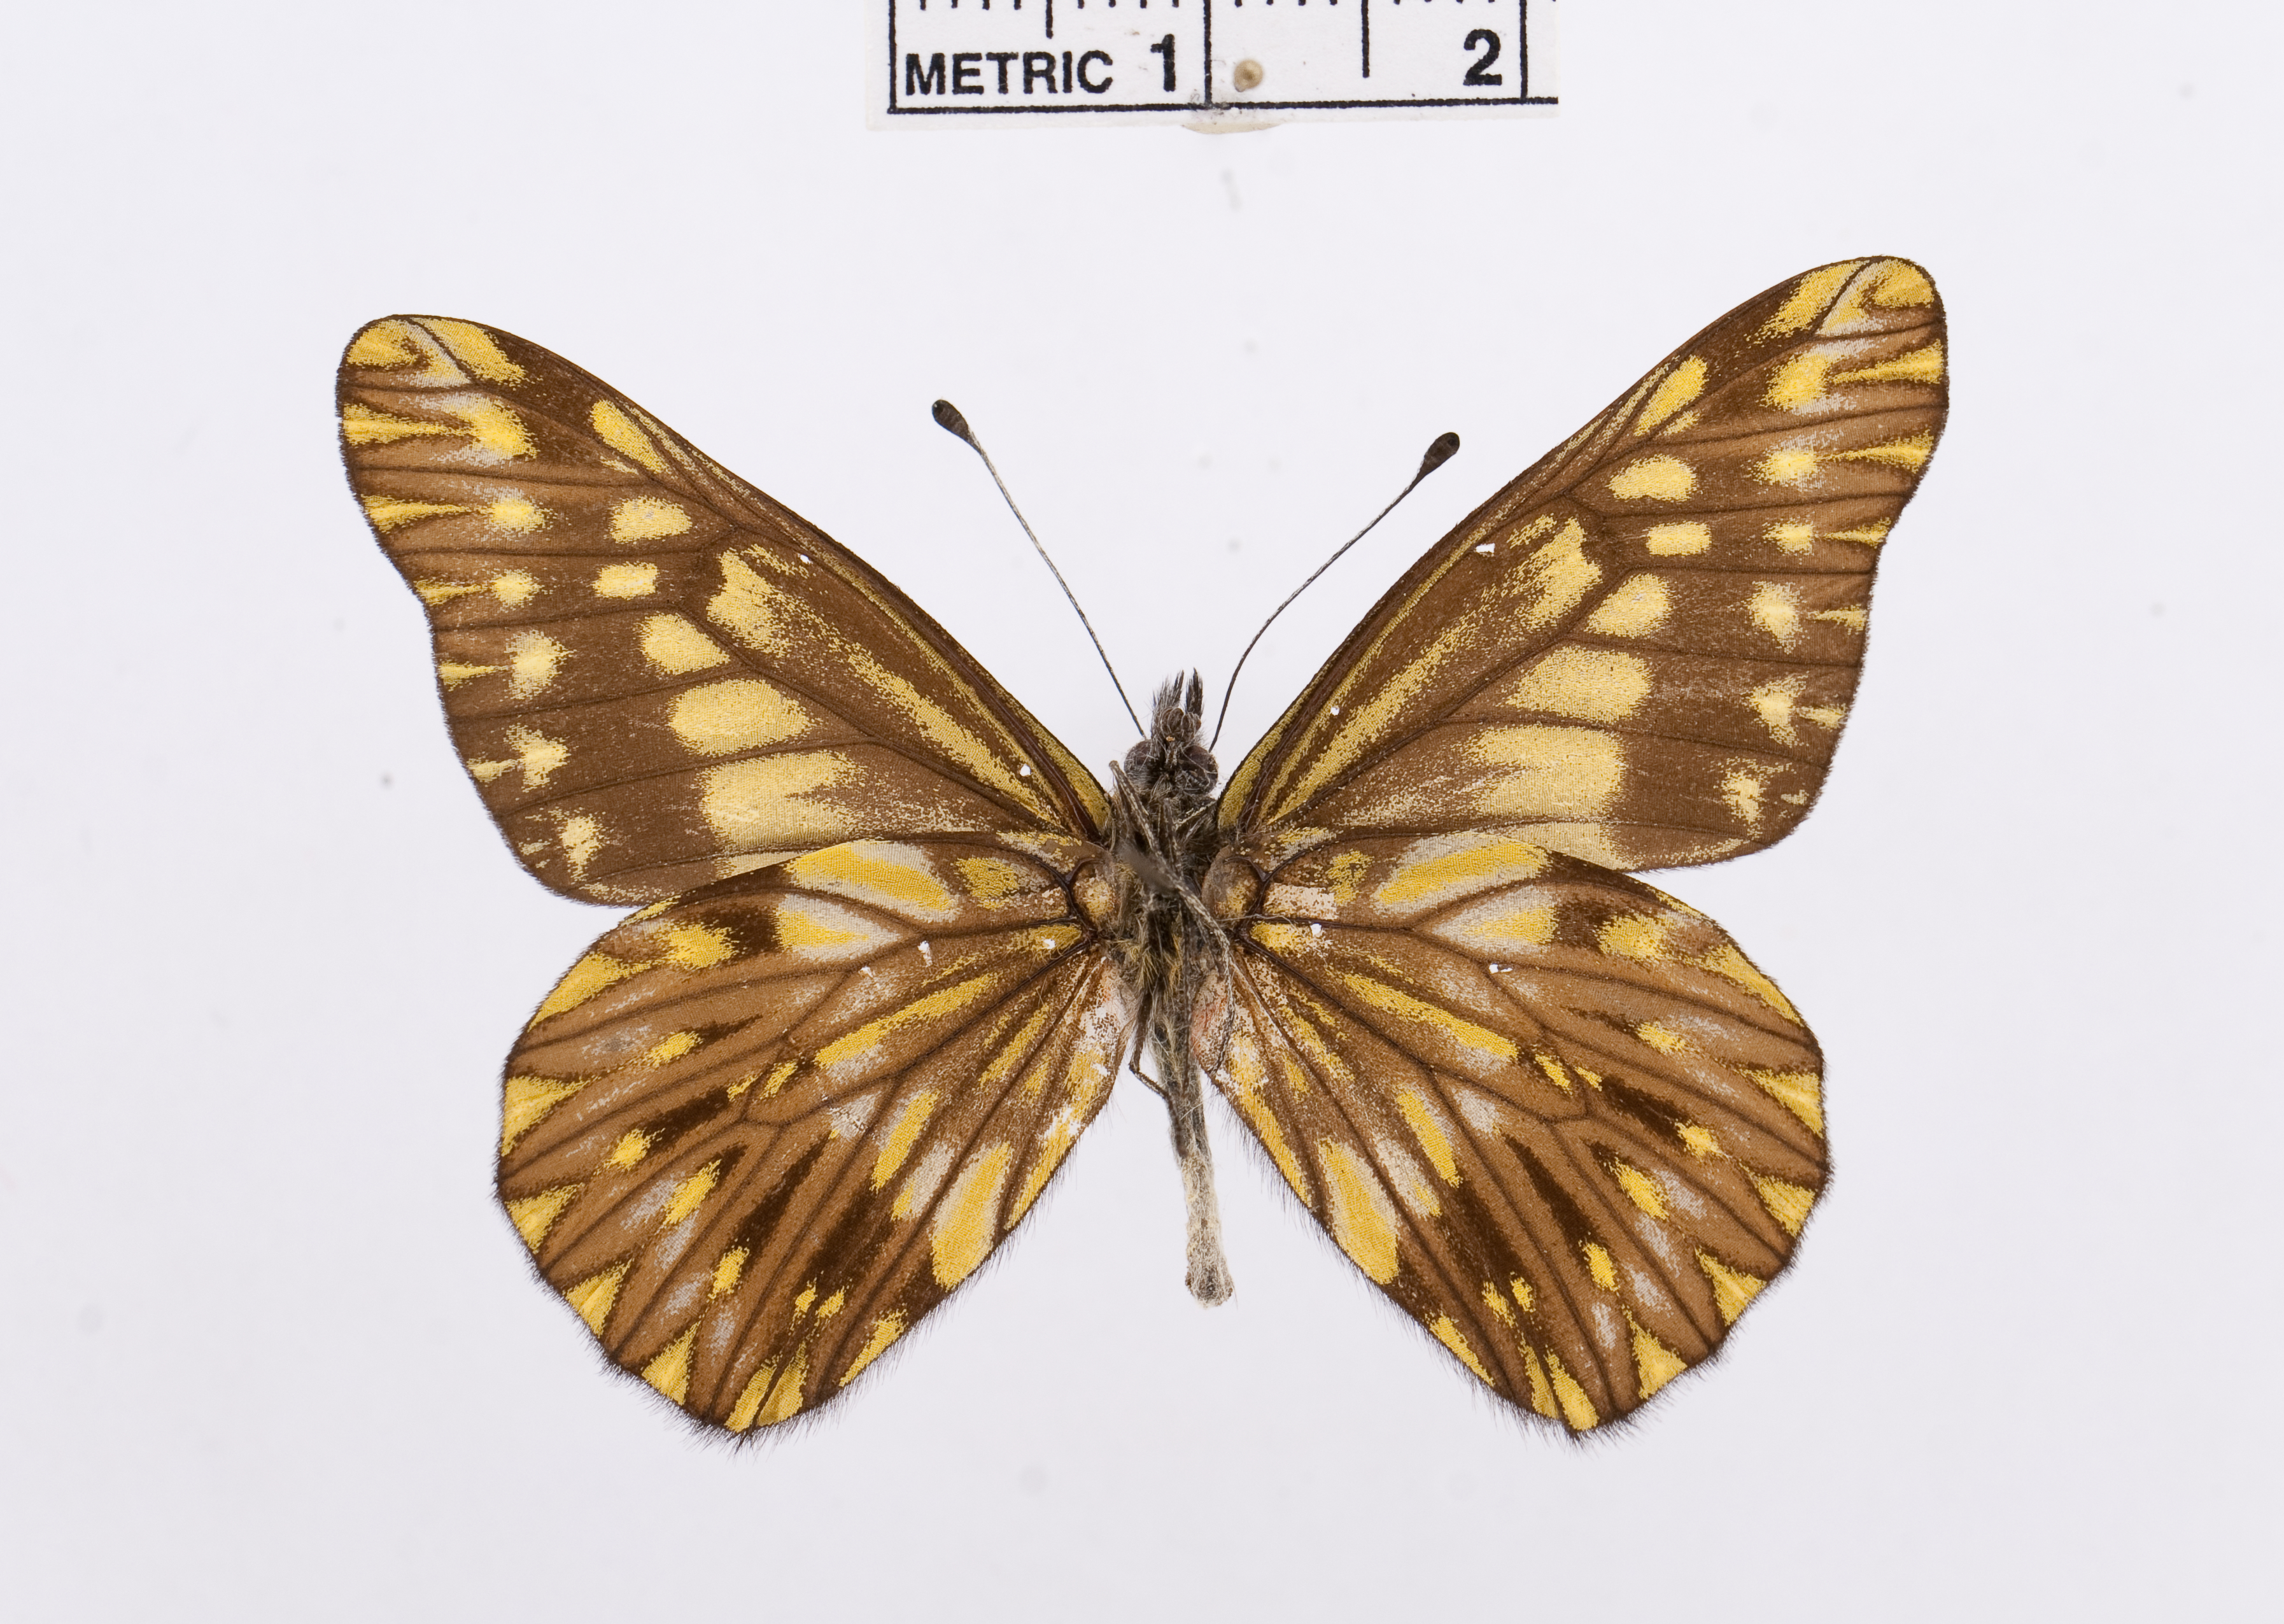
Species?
Catasticta frontina
